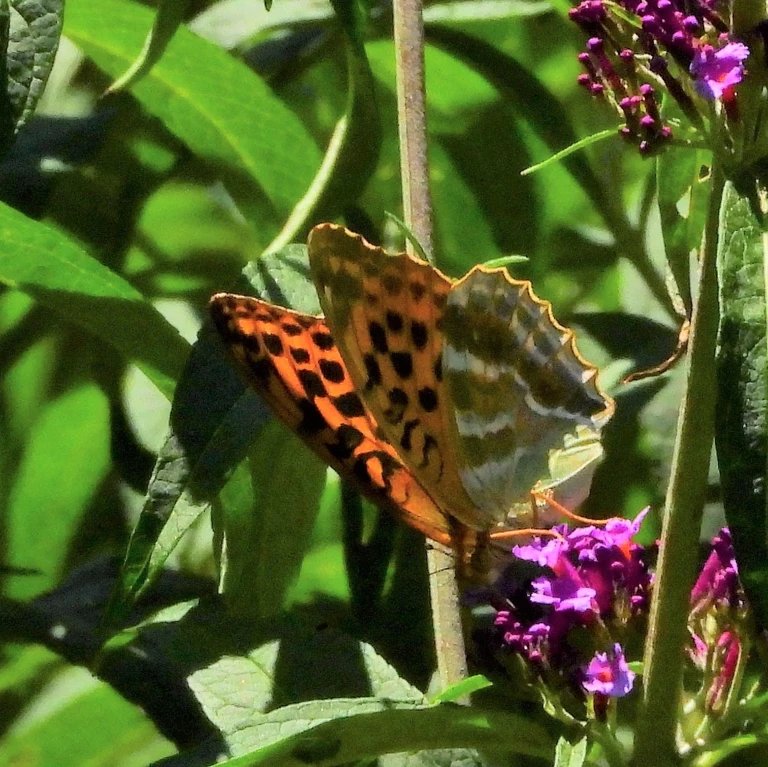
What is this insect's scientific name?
Argynnis paphia
